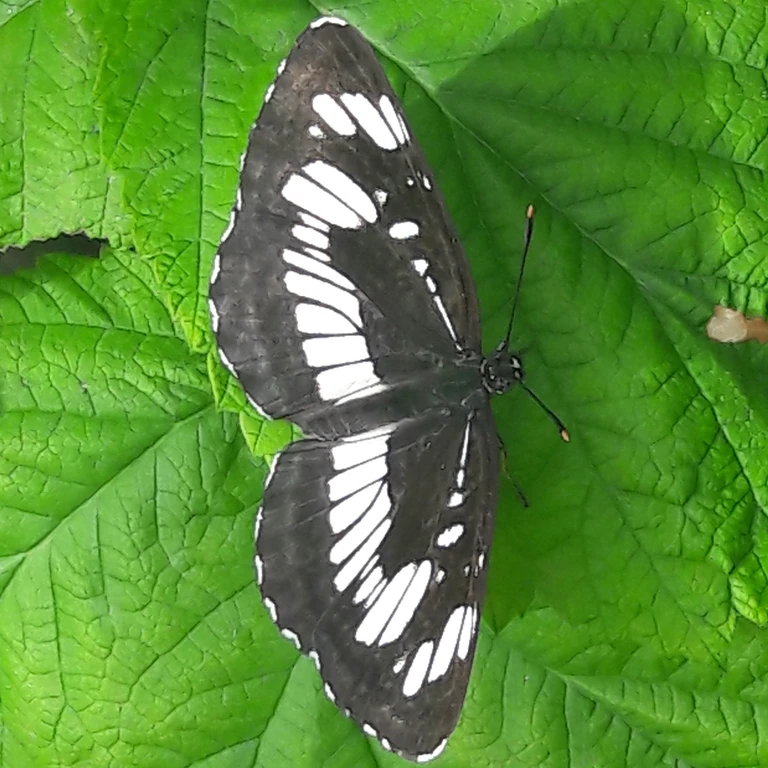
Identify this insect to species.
Neptis rivularis
